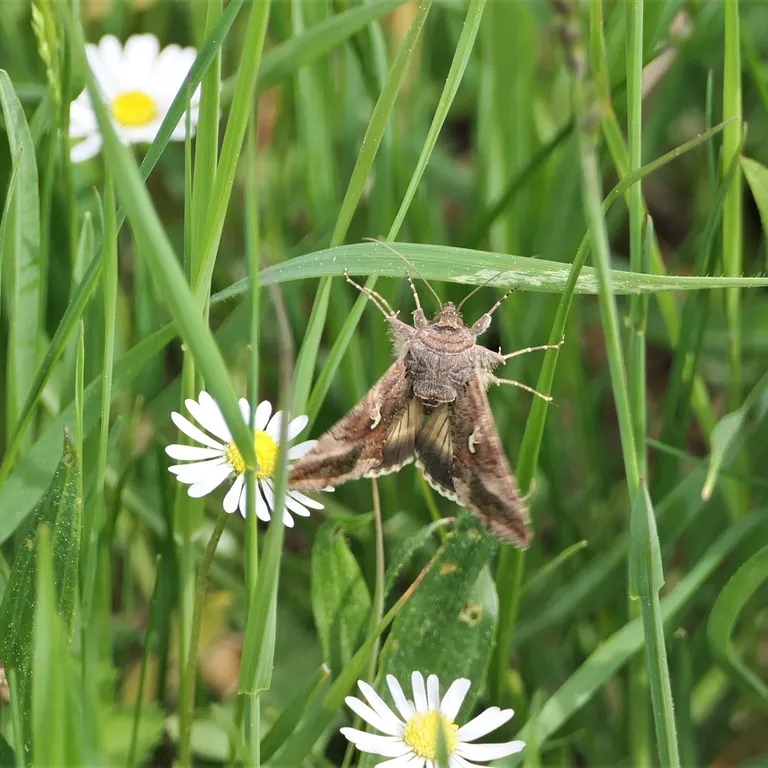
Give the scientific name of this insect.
Autographa gamma
